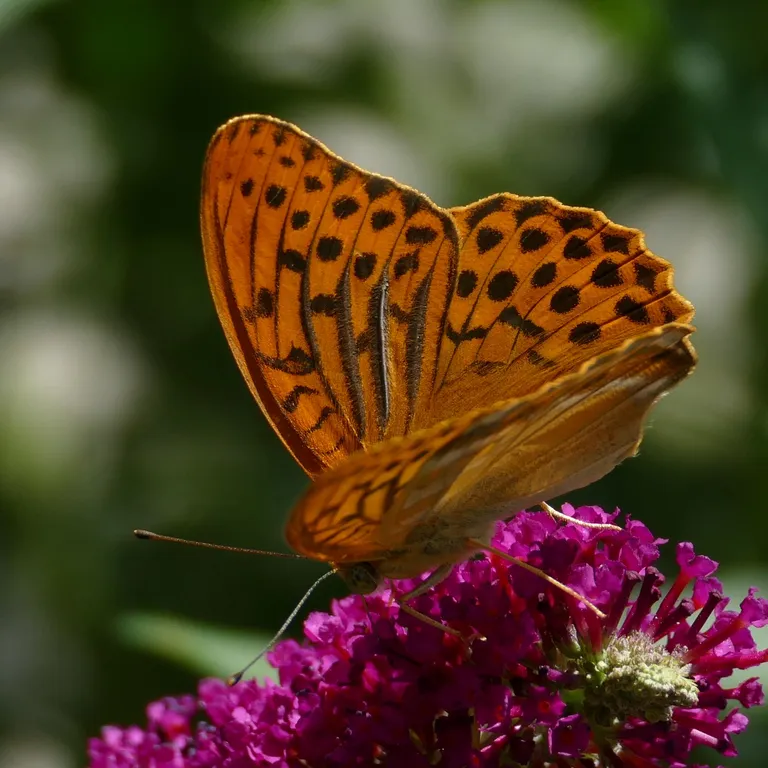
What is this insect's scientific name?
Argynnis paphia
